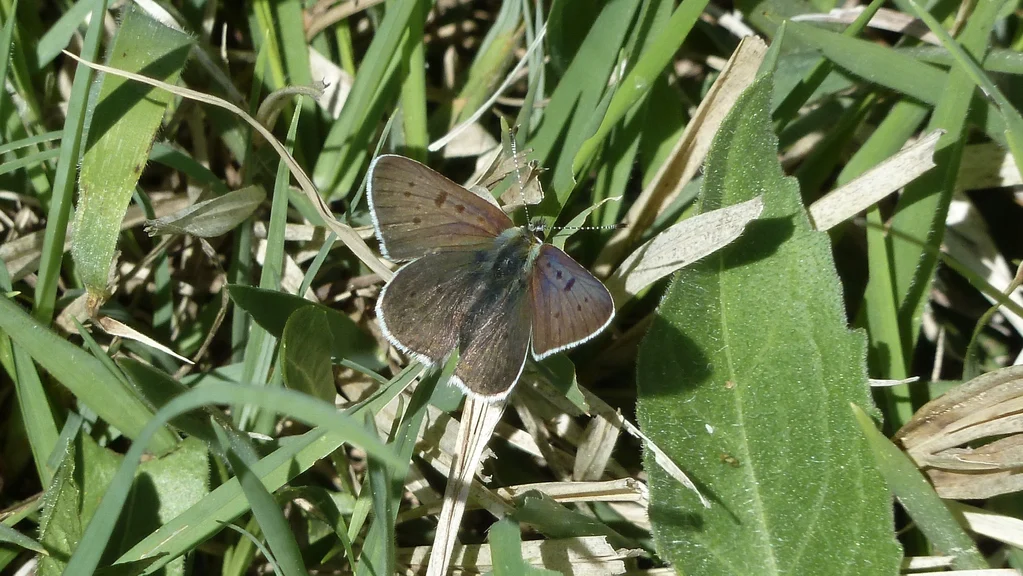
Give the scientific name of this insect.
Lycaena tityrus (also Loweia tityrus)
